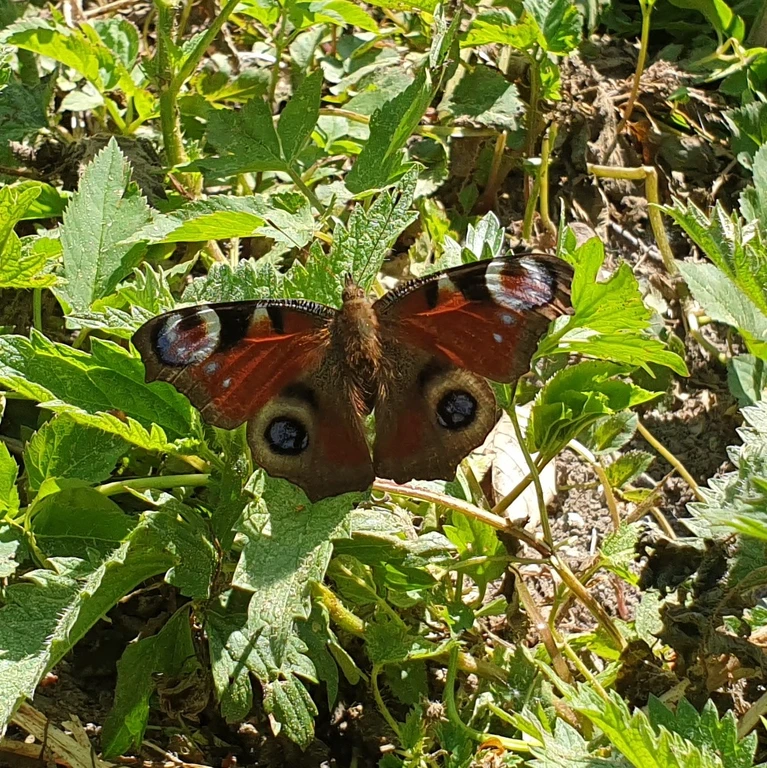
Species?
Aglais io
